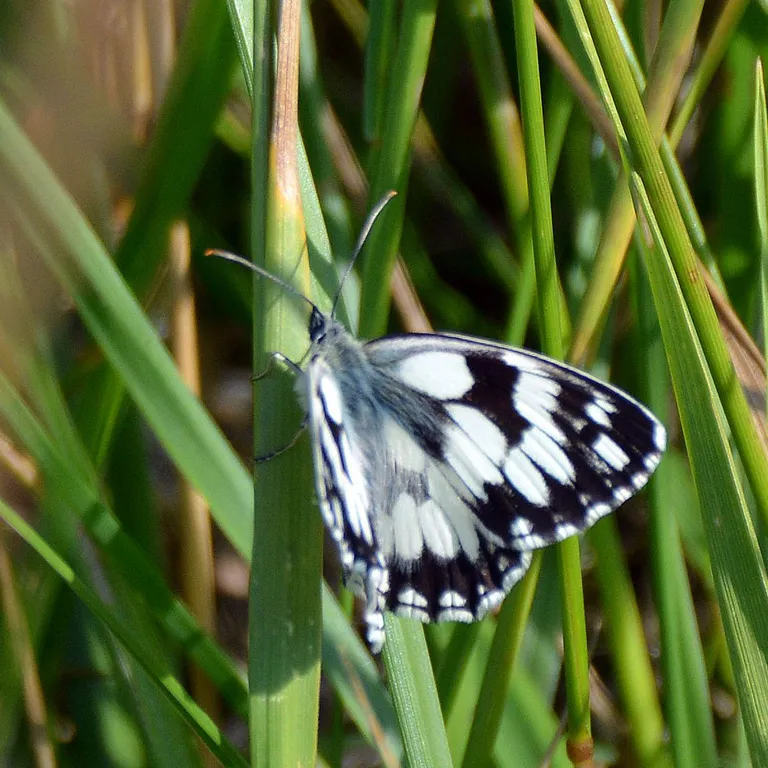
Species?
Melanargia galathea
